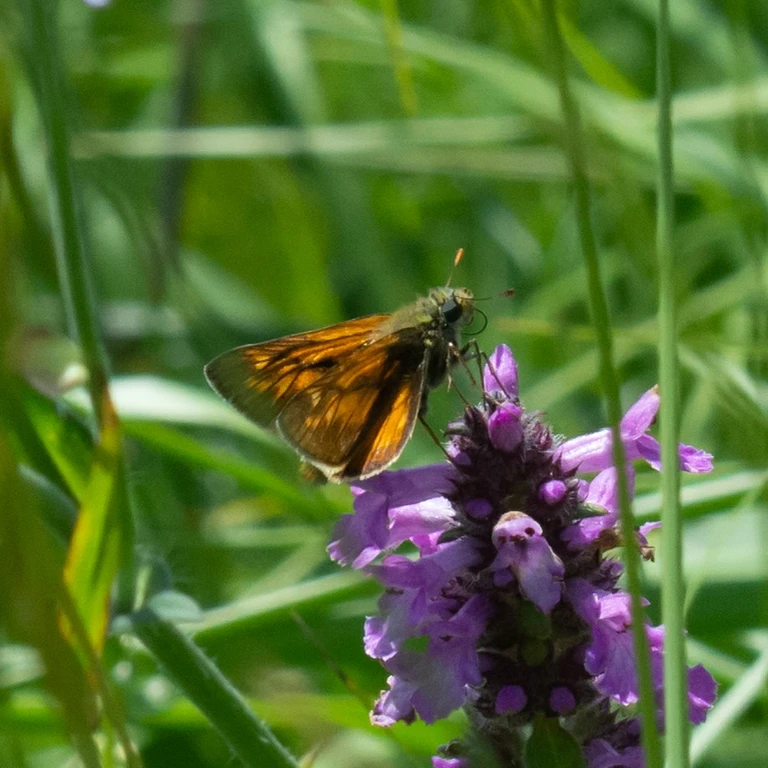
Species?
Ochlodes sylvanus (also Ochlodes venata)
